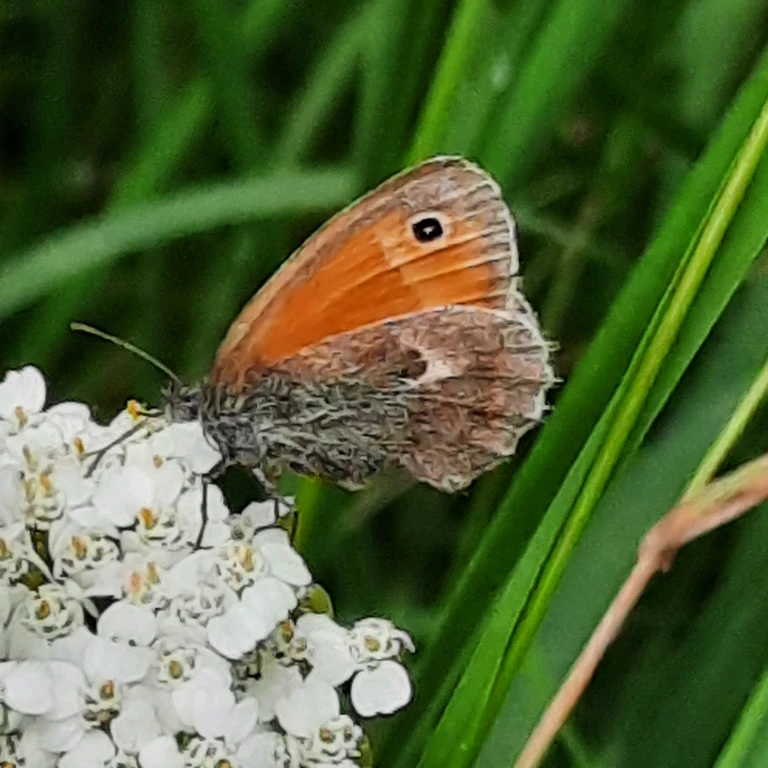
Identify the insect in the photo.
Coenonympha pamphilus
